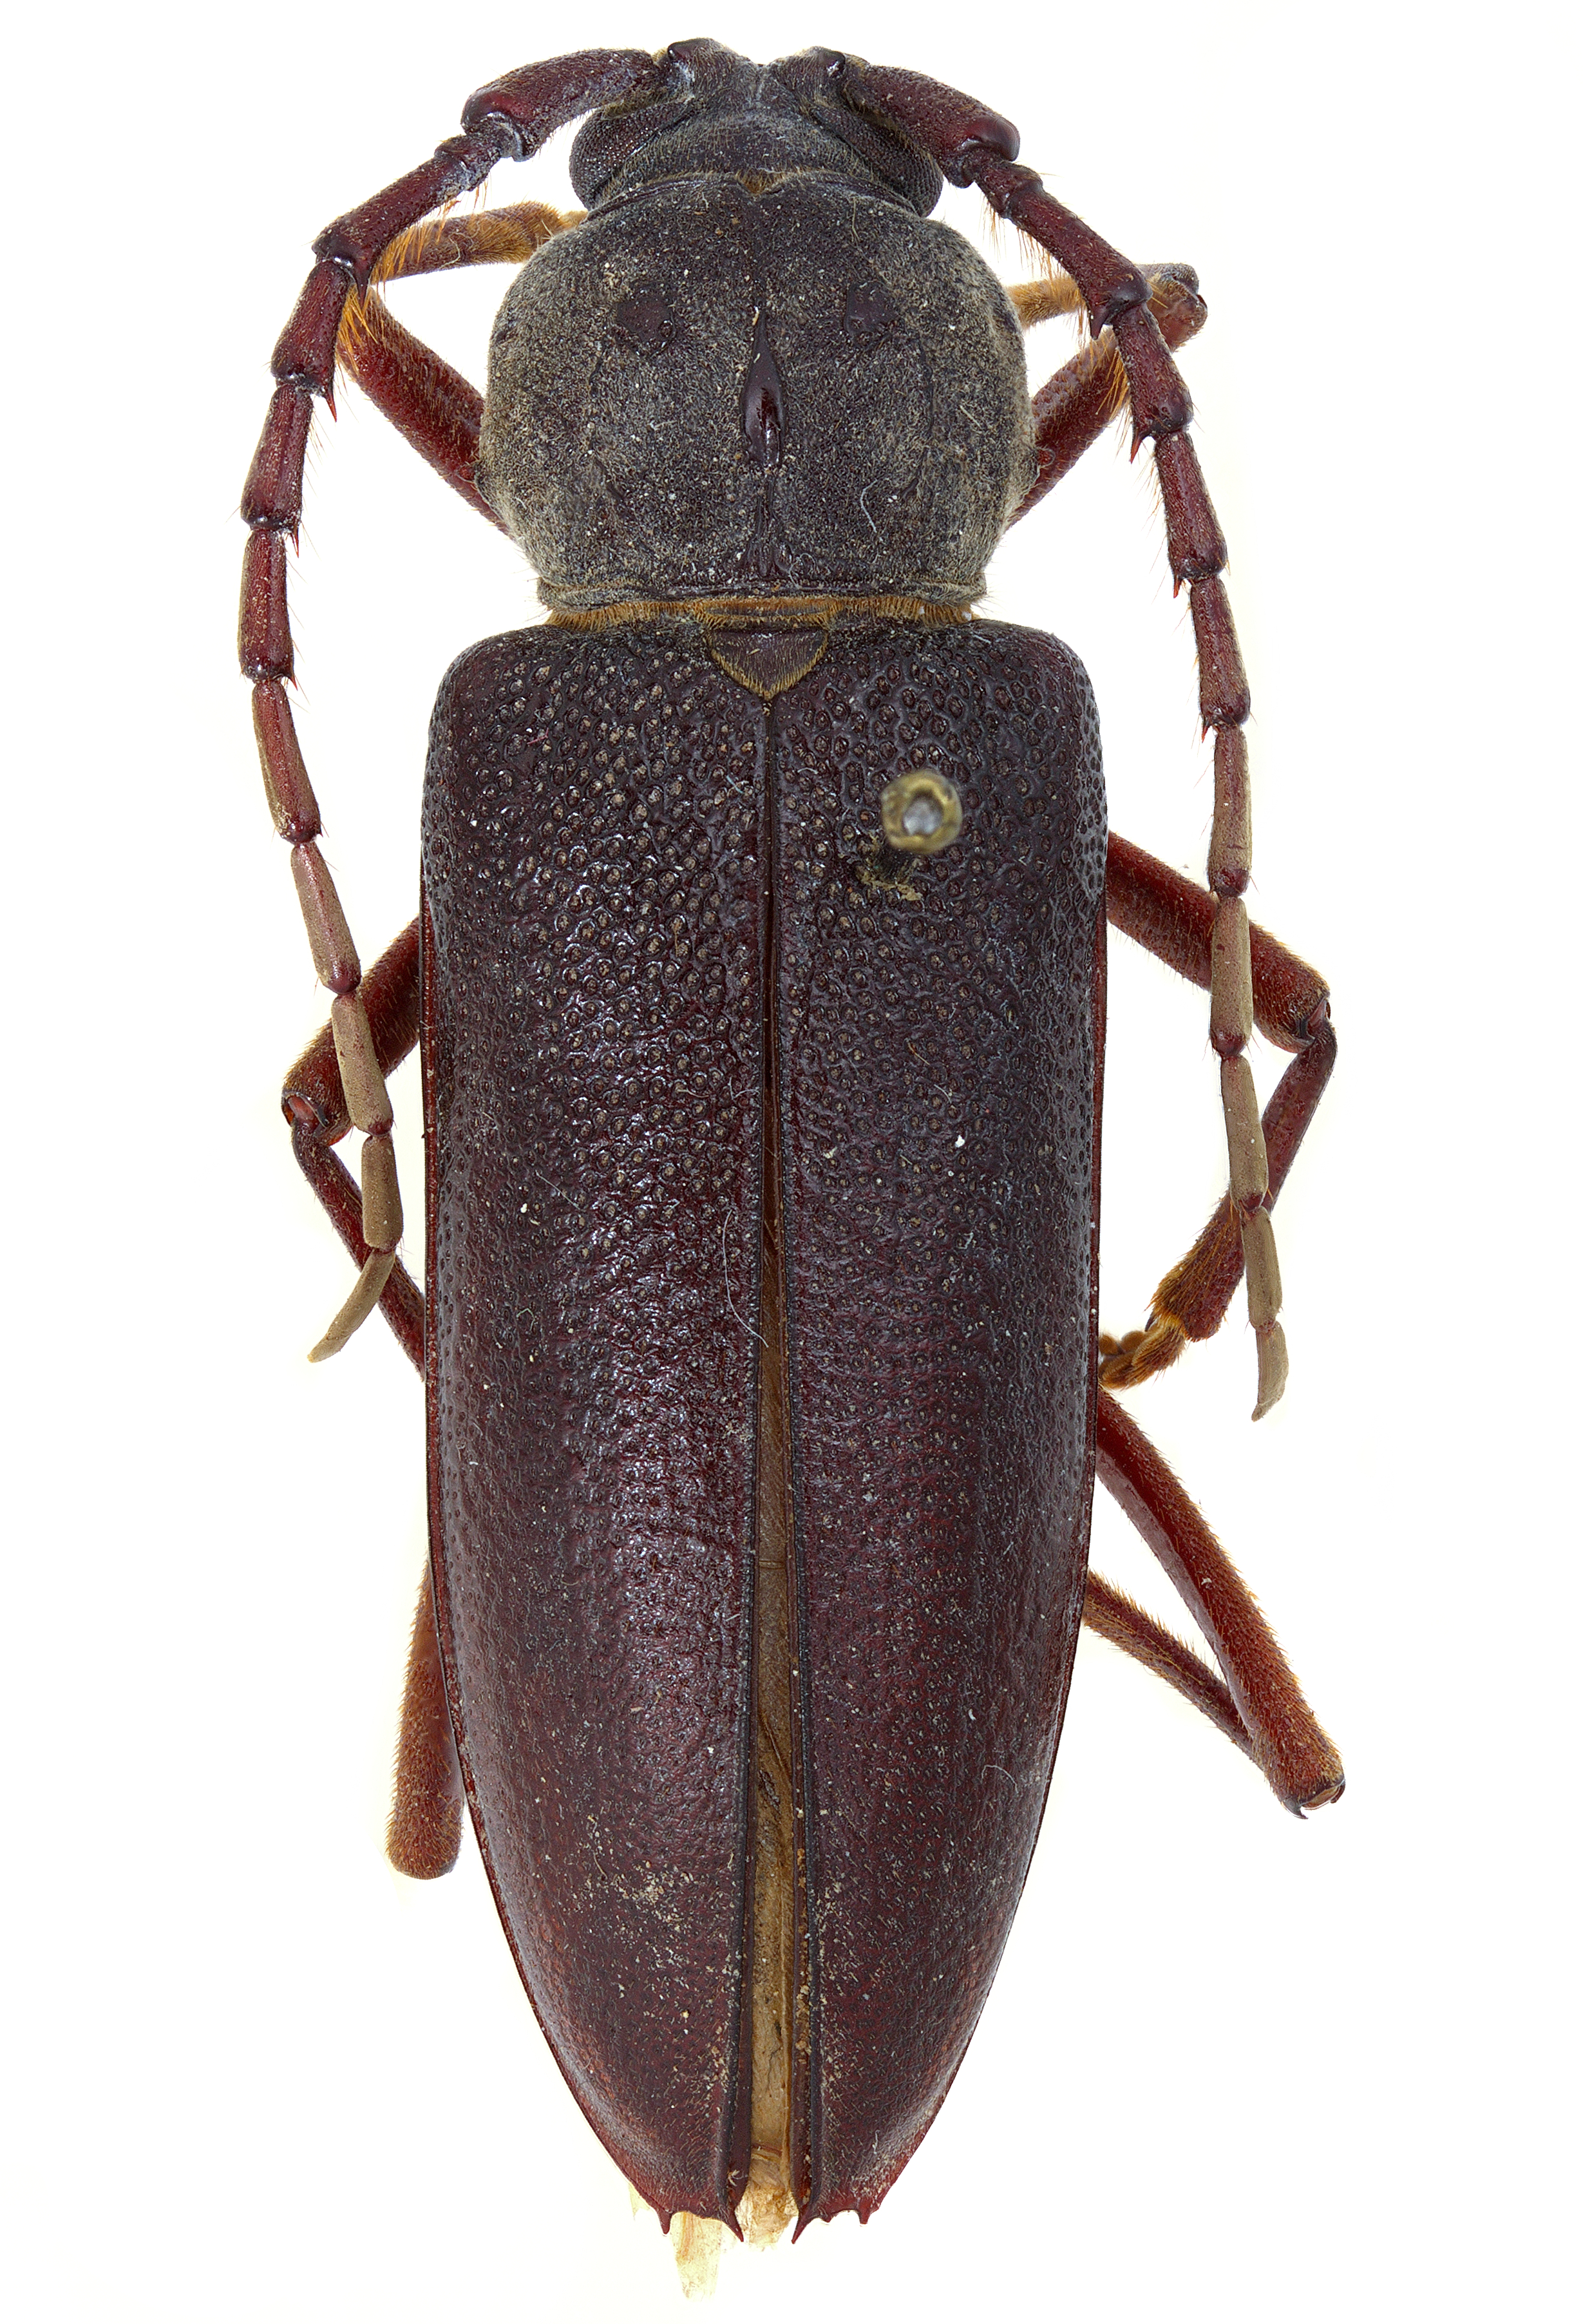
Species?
Orion patagonus
